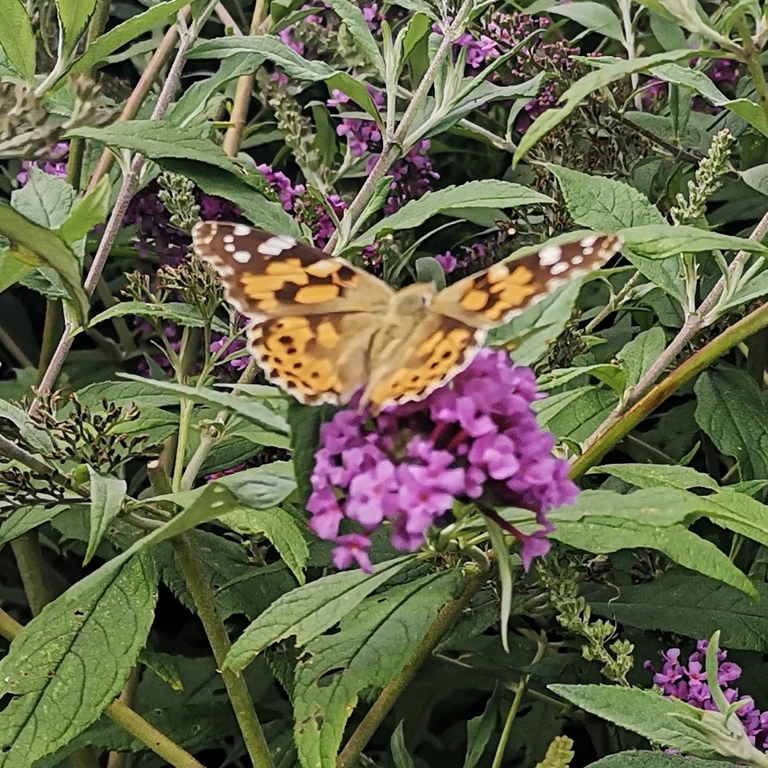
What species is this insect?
Vanessa cardui
